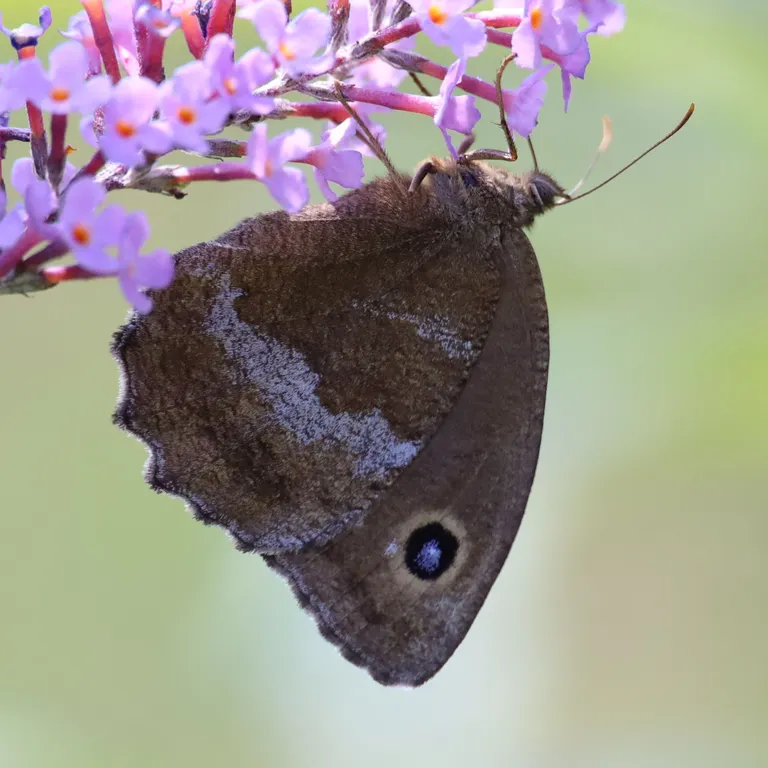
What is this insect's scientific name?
Minois dryas
